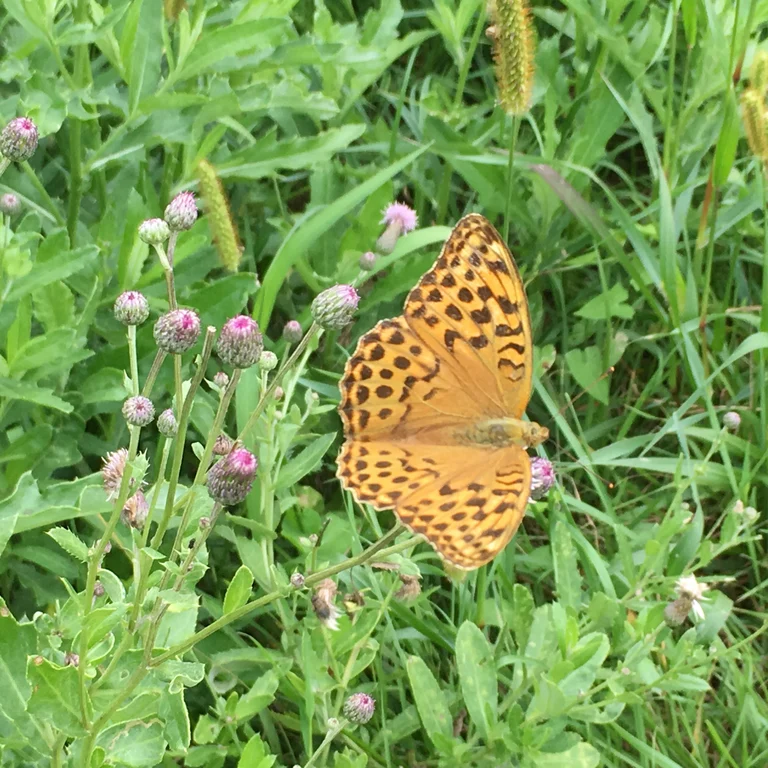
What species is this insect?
Argynnis paphia
